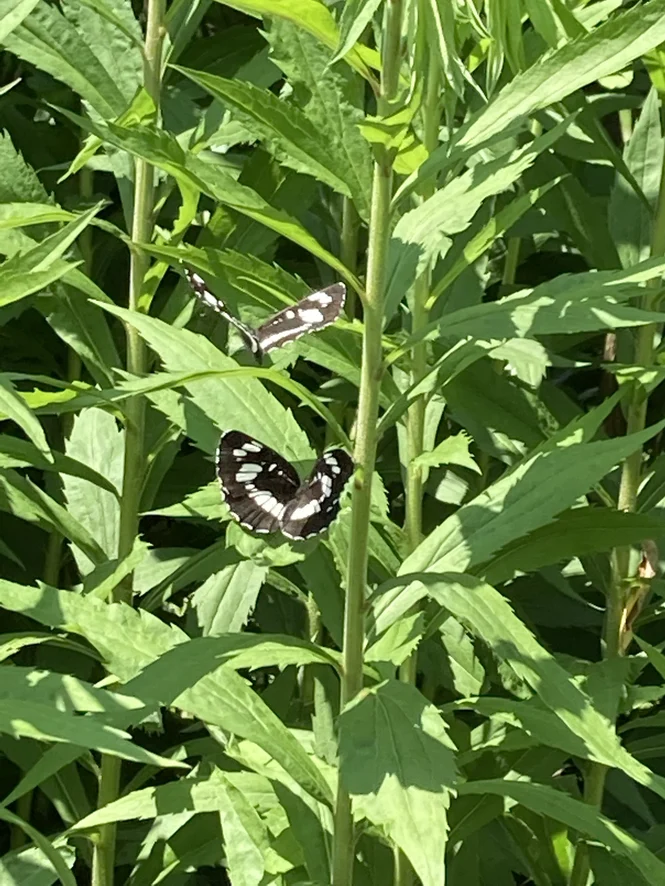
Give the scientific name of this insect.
Neptis rivularis
